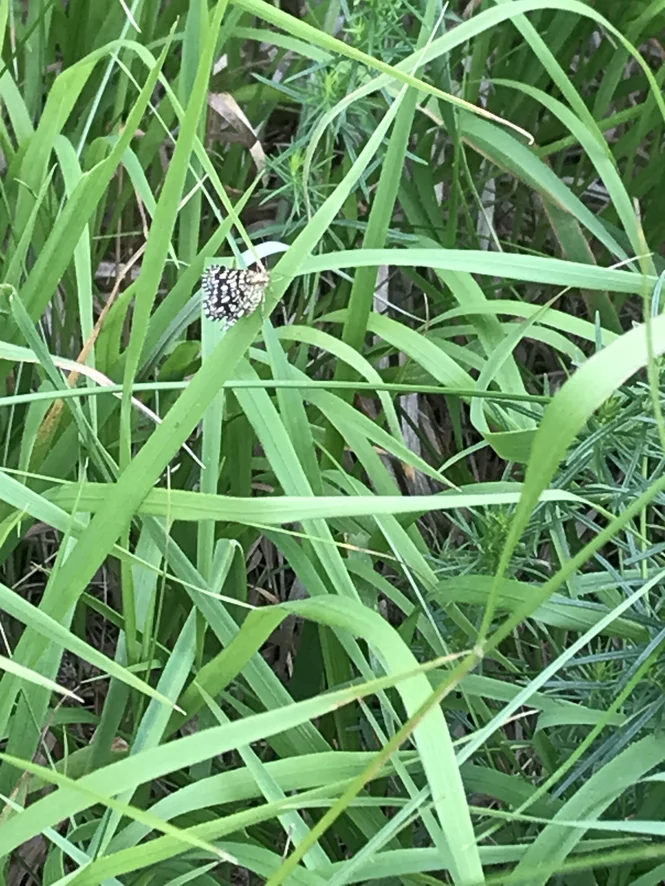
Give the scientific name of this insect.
Chiasmia clathrata
